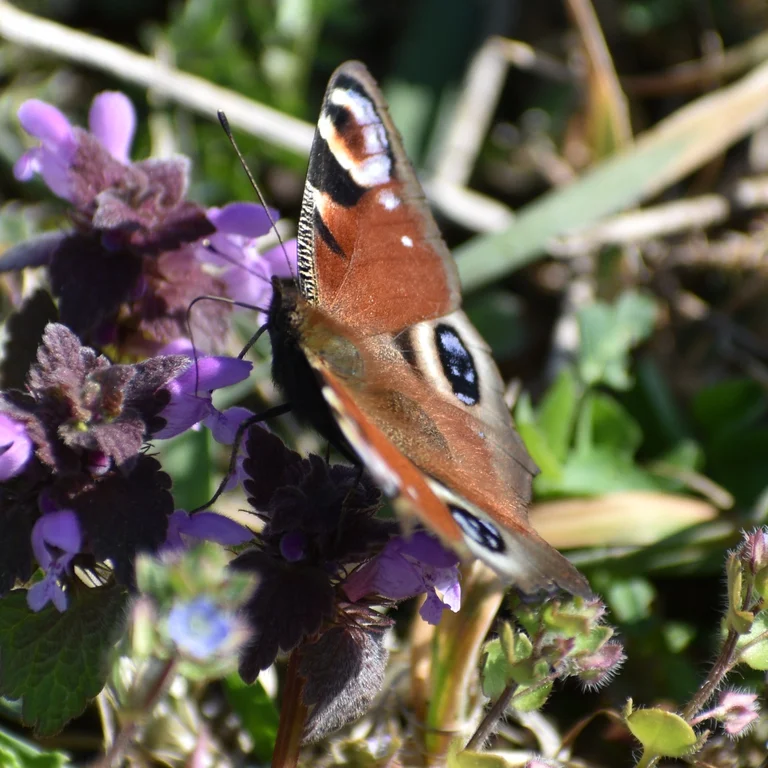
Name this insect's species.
Aglais io
